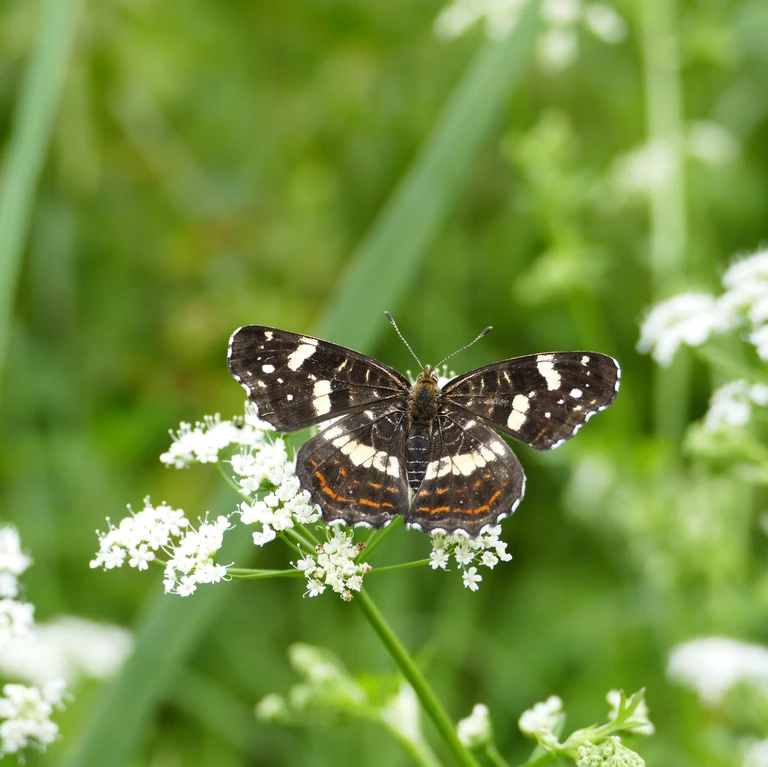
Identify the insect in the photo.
Araschnia levana
